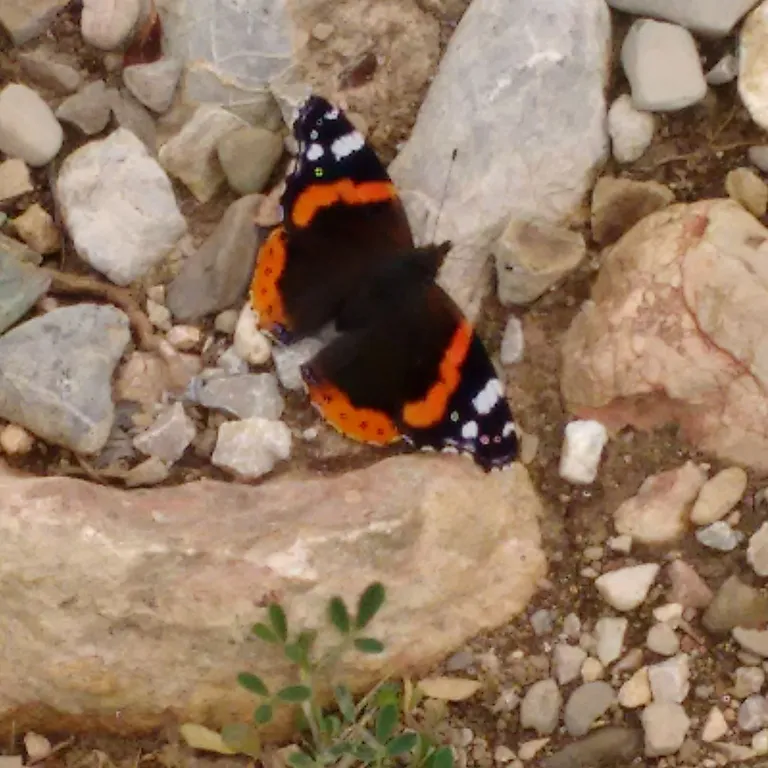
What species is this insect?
Vanessa atalanta
